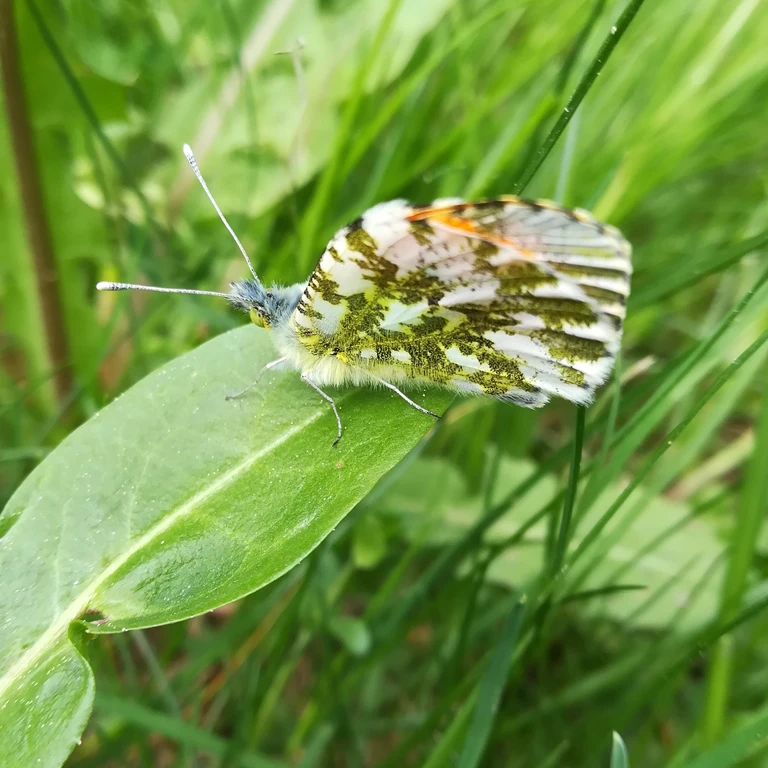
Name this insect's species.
Anthocharis cardamines
